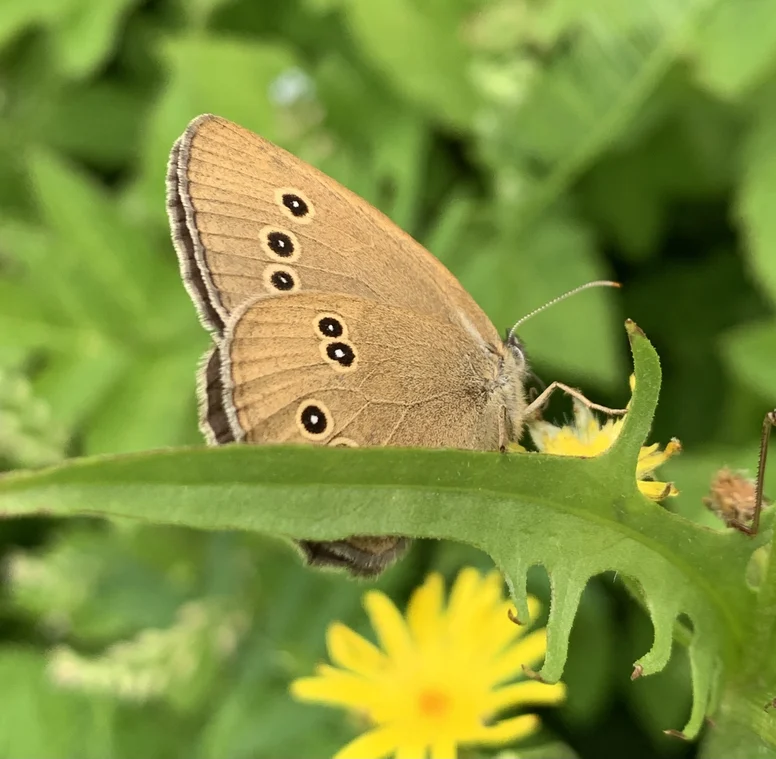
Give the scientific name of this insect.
Aphantopus hyperantus
